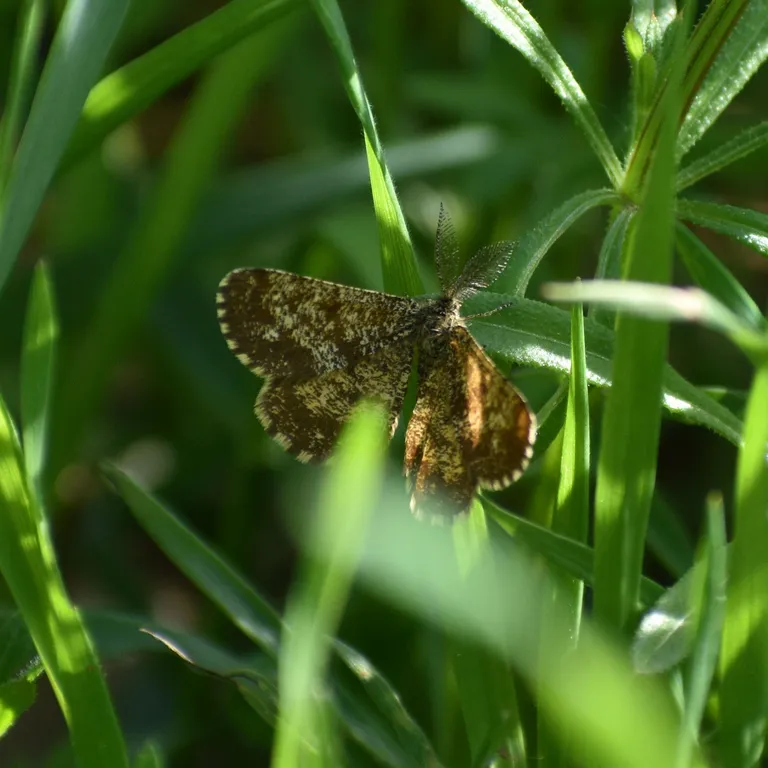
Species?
Ematurga atomaria
